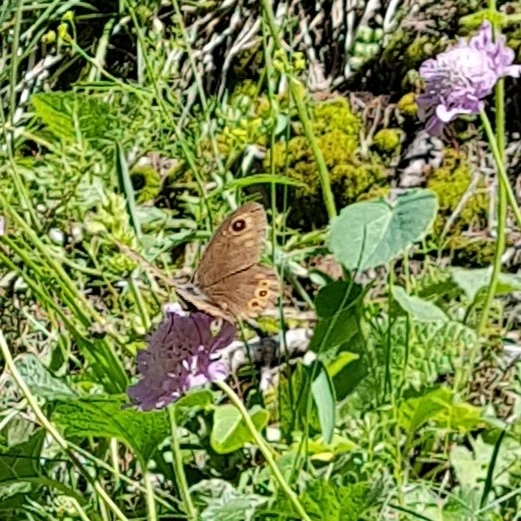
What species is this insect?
Lasiommata maera (also Pararge maera)
